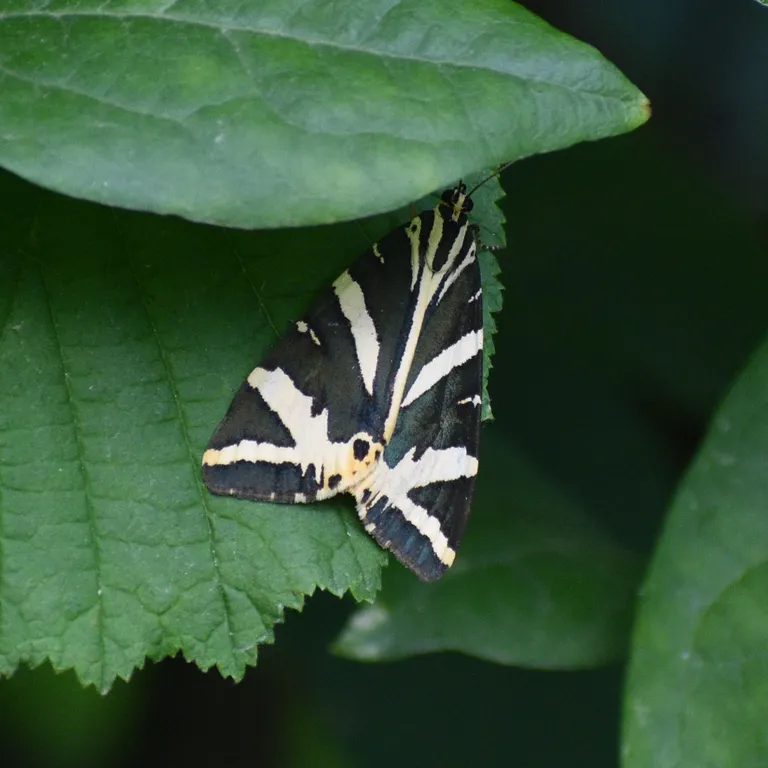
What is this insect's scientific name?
Euplagia quadripunctaria
